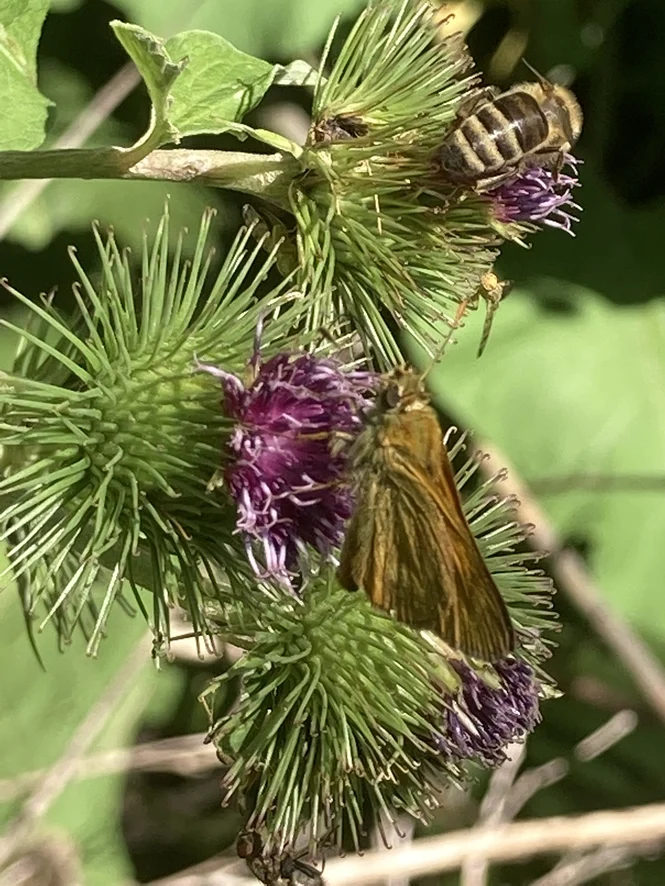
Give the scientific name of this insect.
Ochlodes sylvanus (also Ochlodes venata)
